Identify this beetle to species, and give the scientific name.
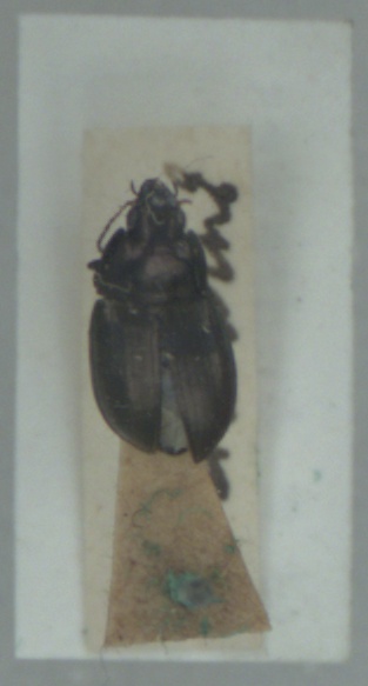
Amara aenea
